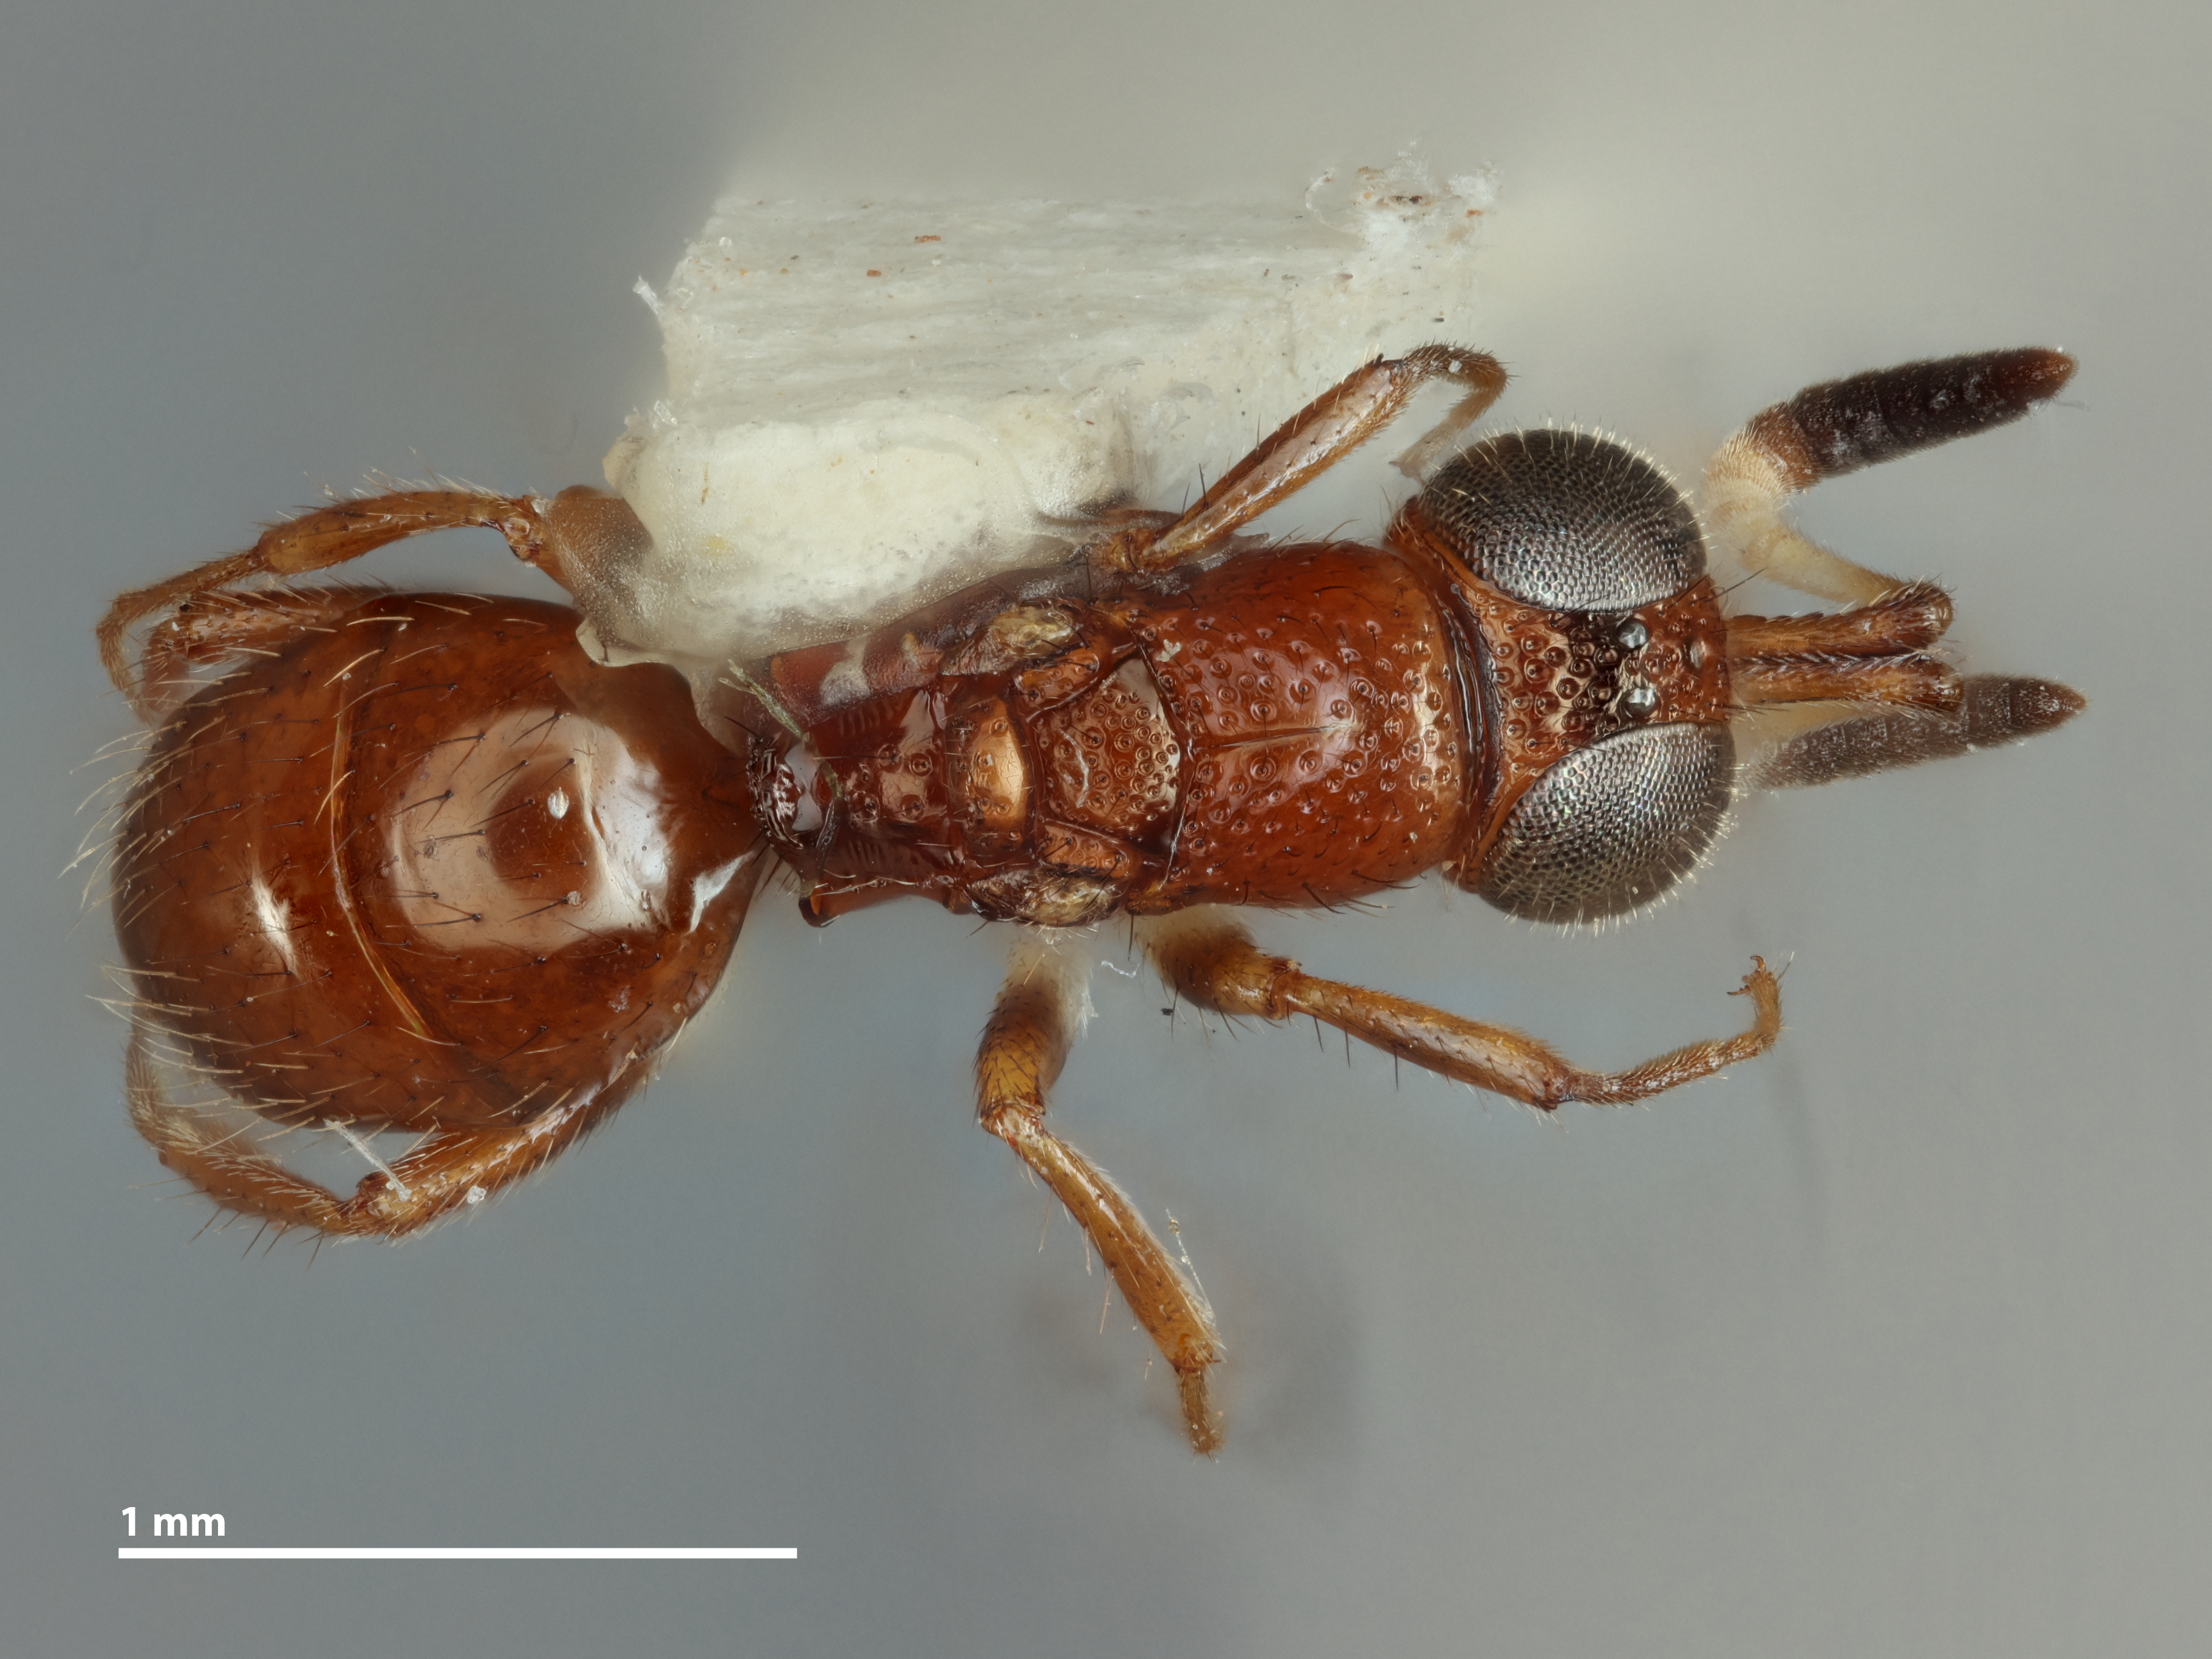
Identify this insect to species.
Saltasega bella
